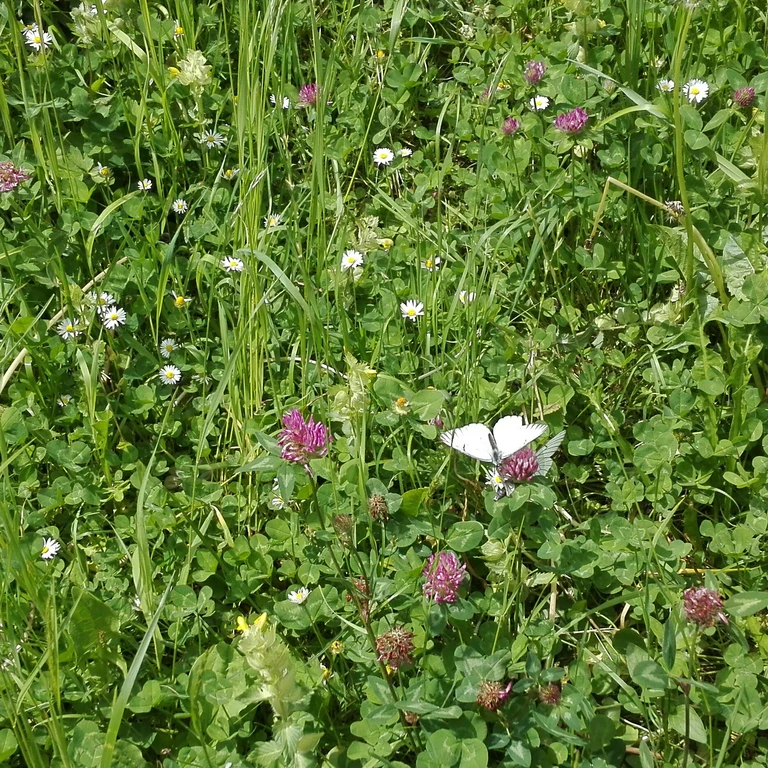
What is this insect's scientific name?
Aporia crataegi
